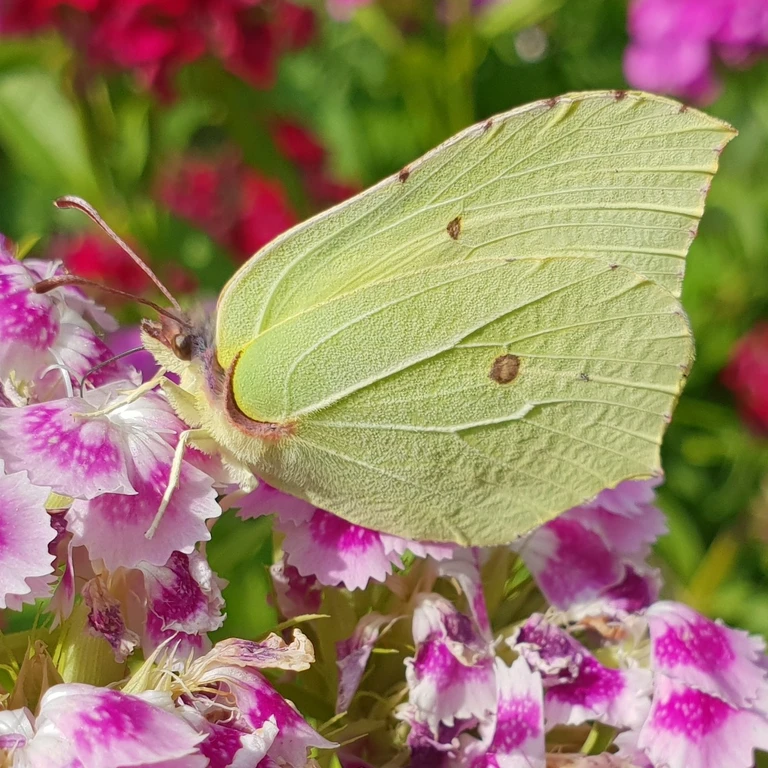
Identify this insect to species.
Gonepteryx rhamni
